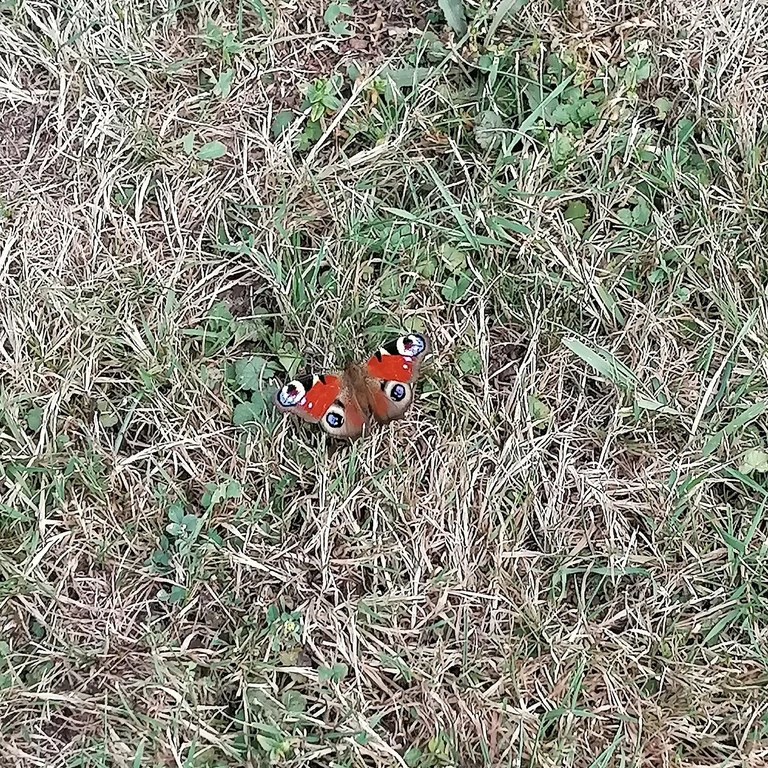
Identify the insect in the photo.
Aglais io
